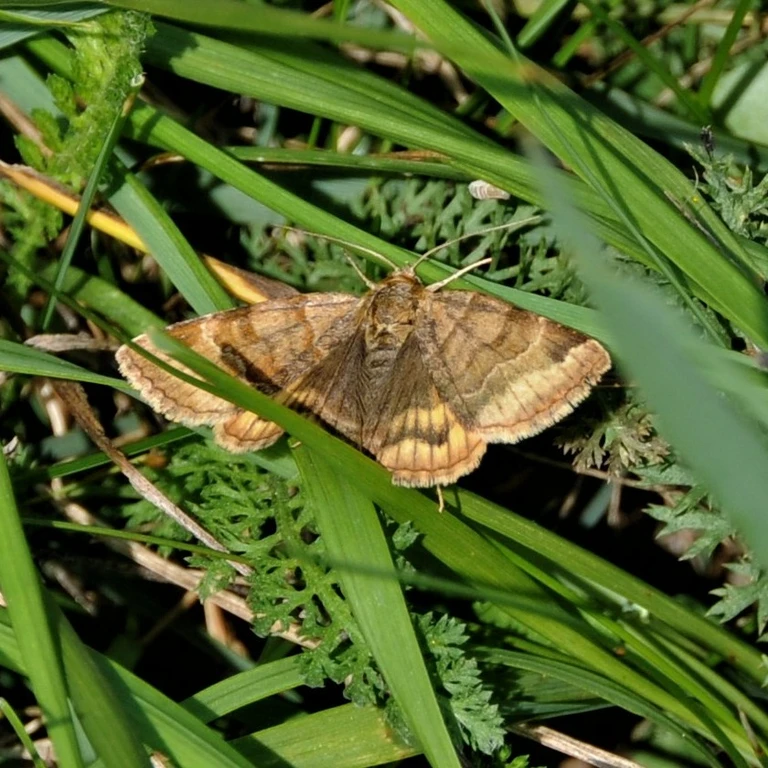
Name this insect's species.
Euclidia glyphica
